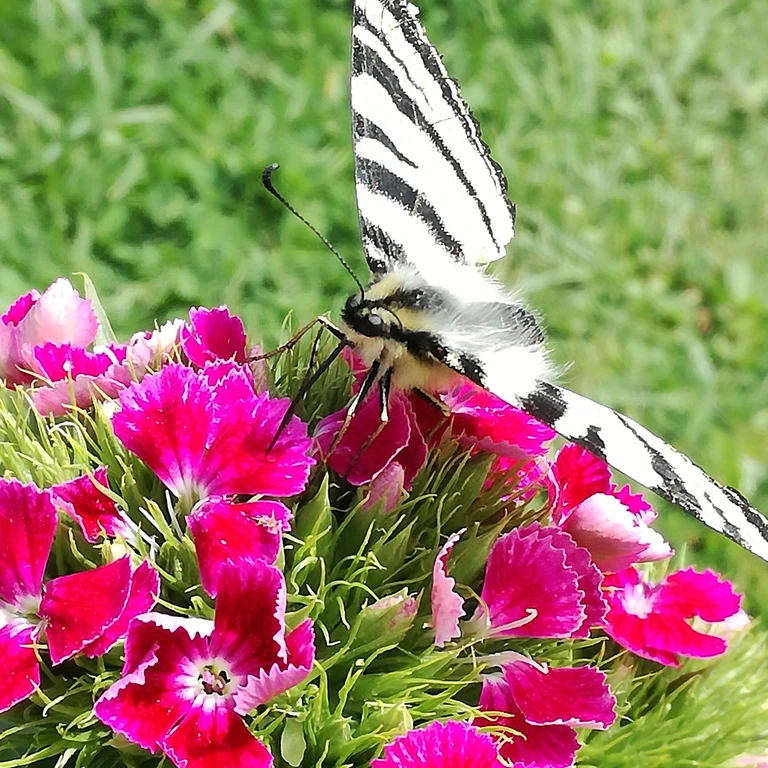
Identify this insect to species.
Iphiclides podalirius
